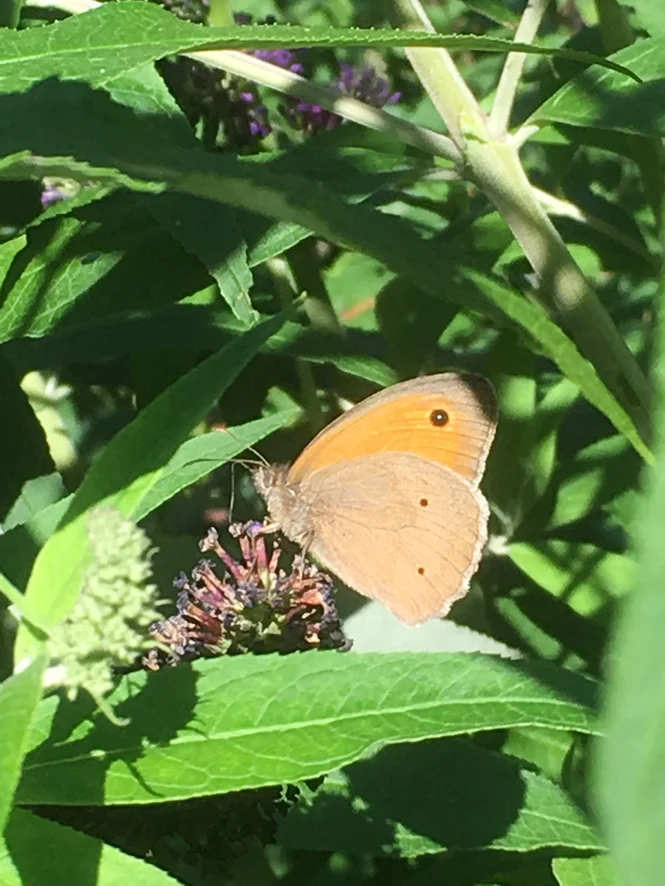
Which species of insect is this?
Maniola jurtina
